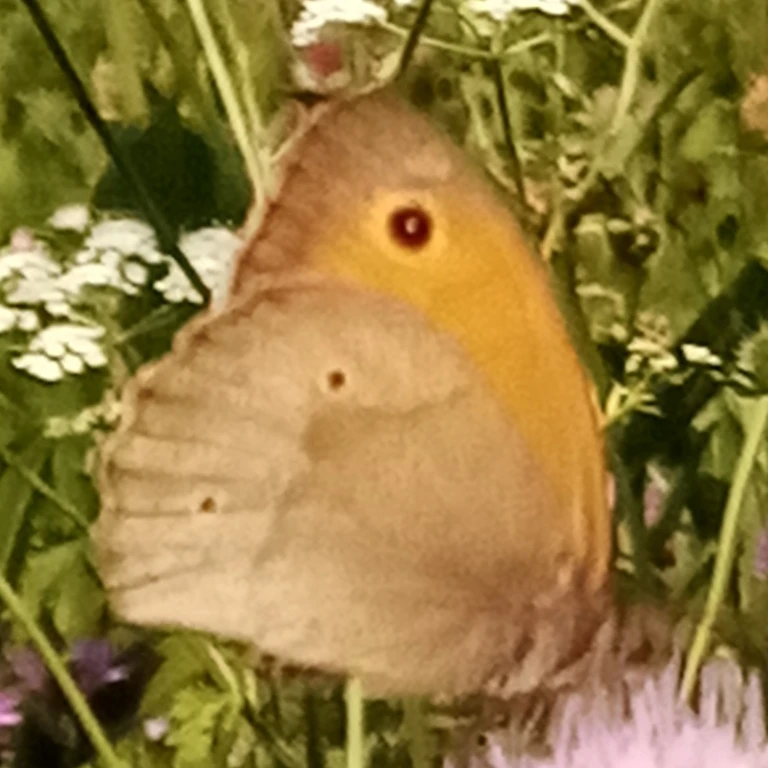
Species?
Maniola jurtina
